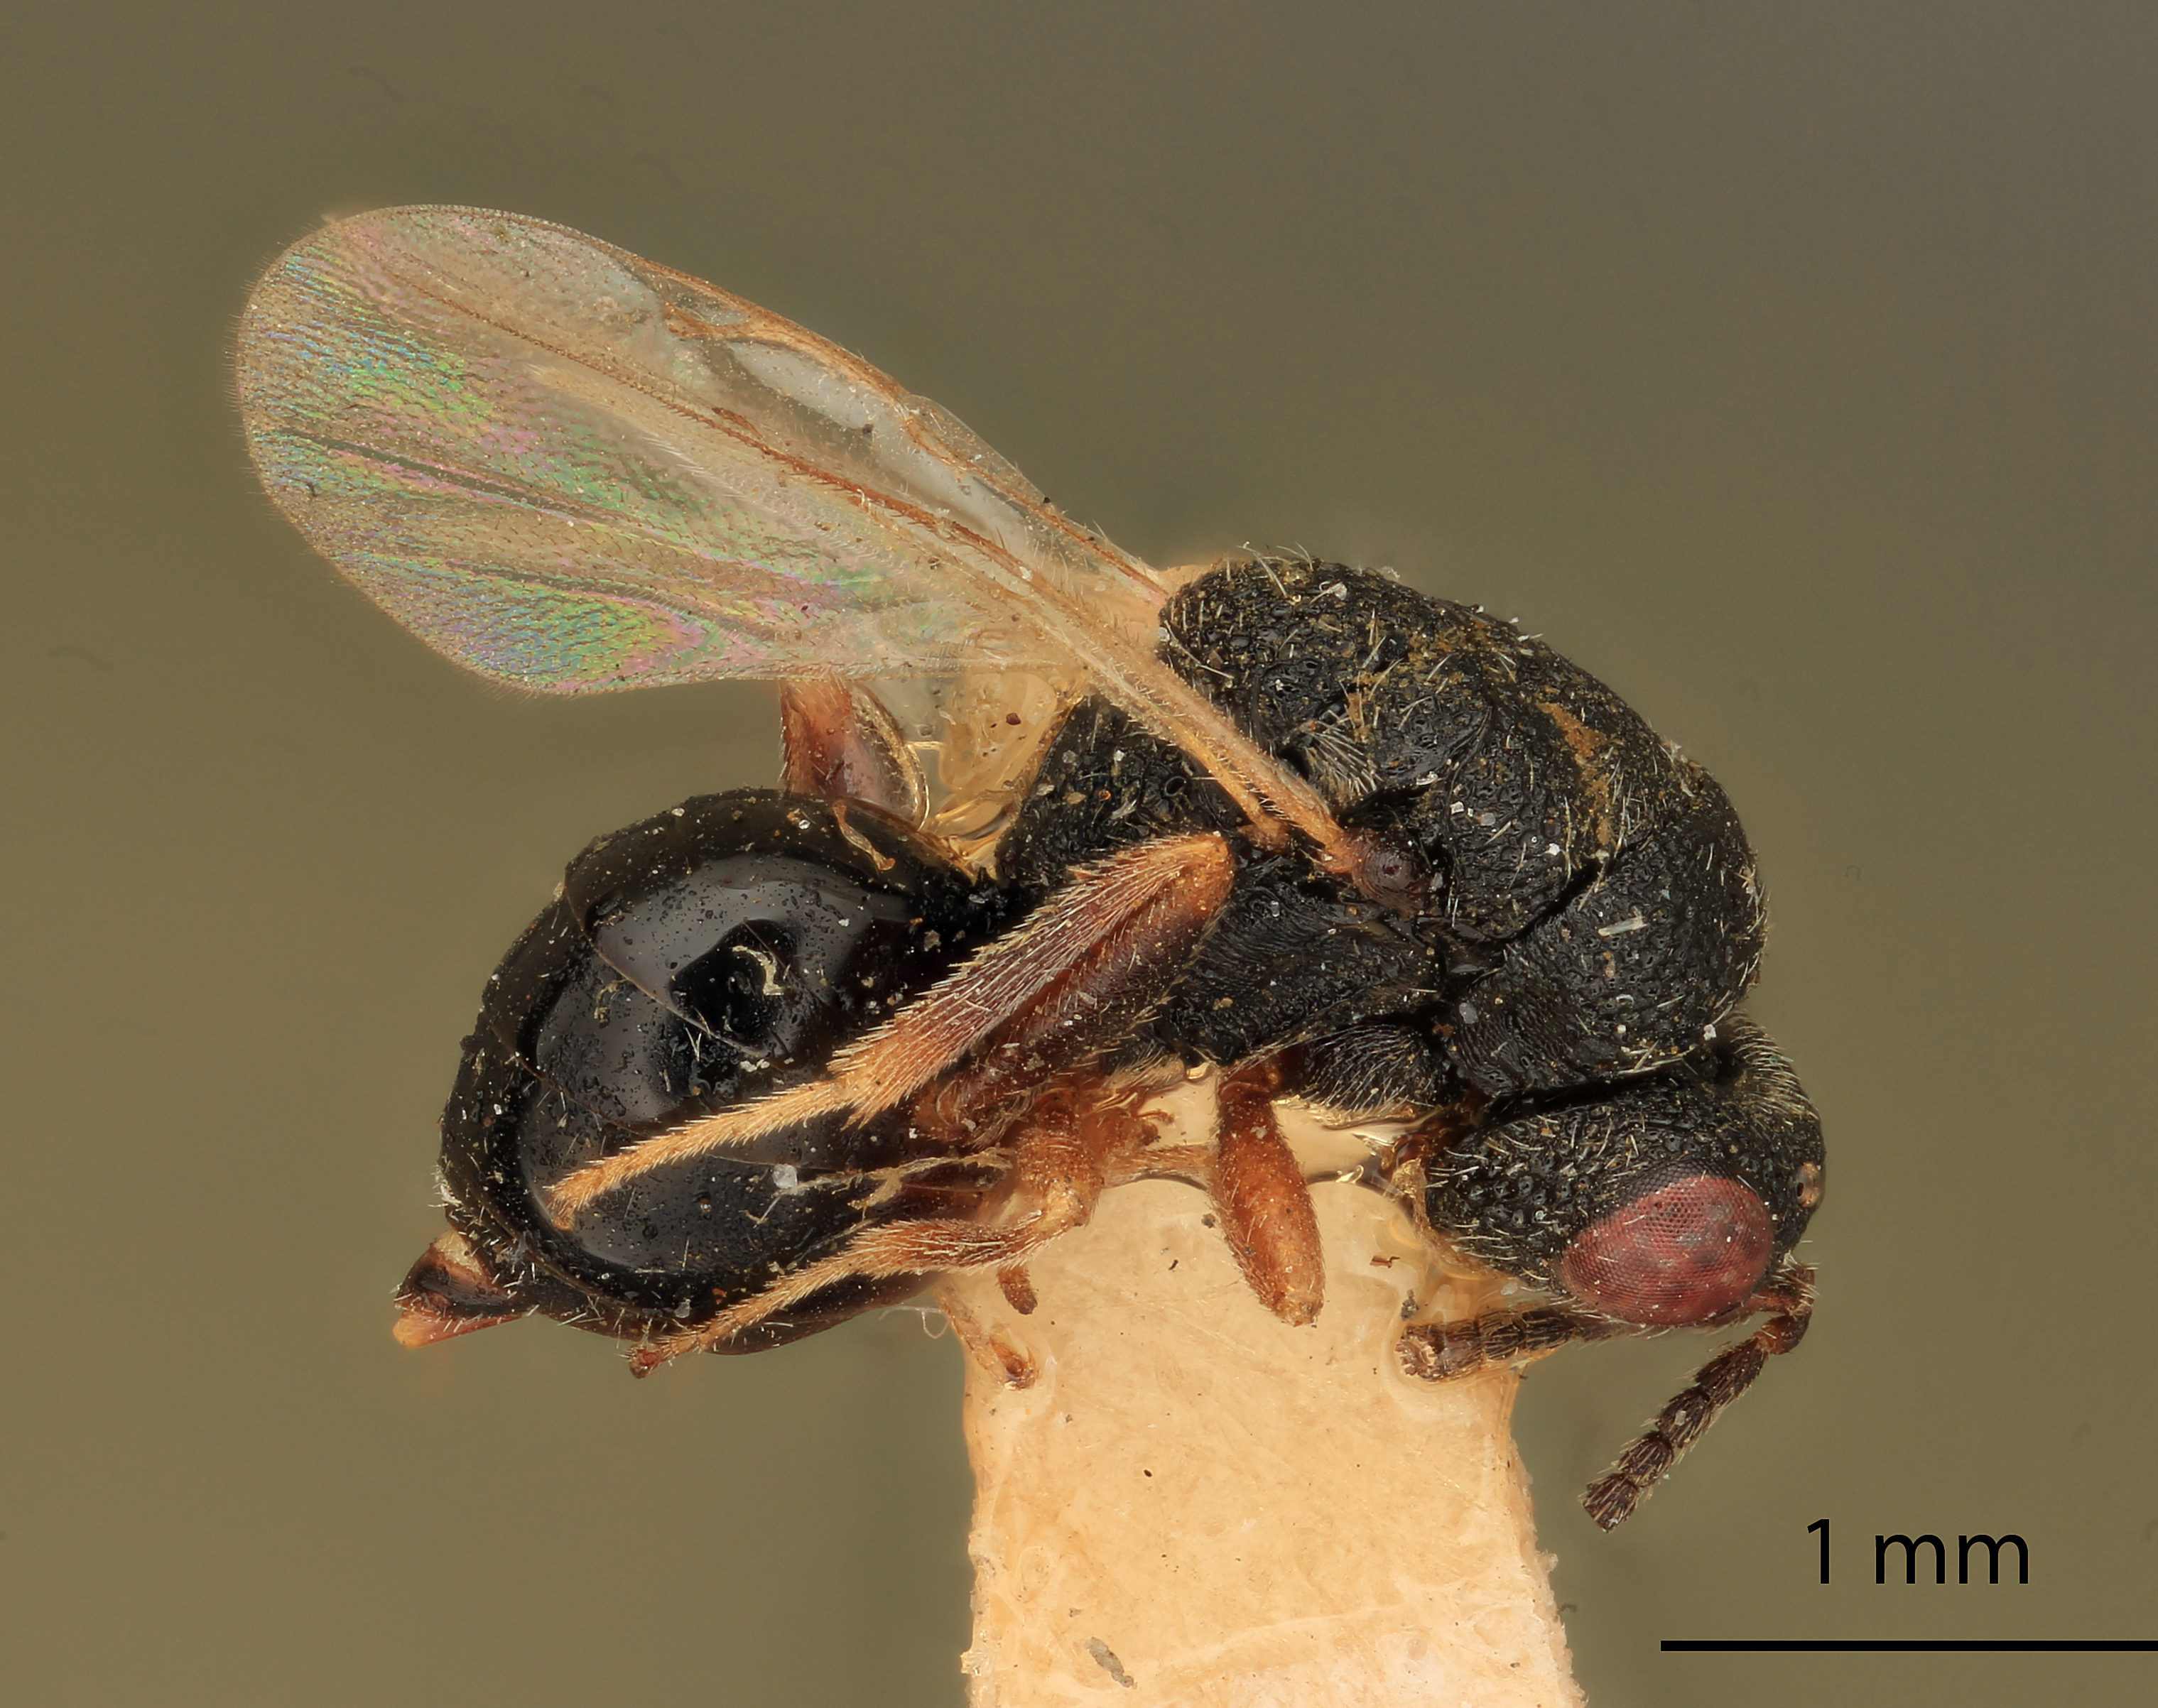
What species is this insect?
Eurytoma imminuta
